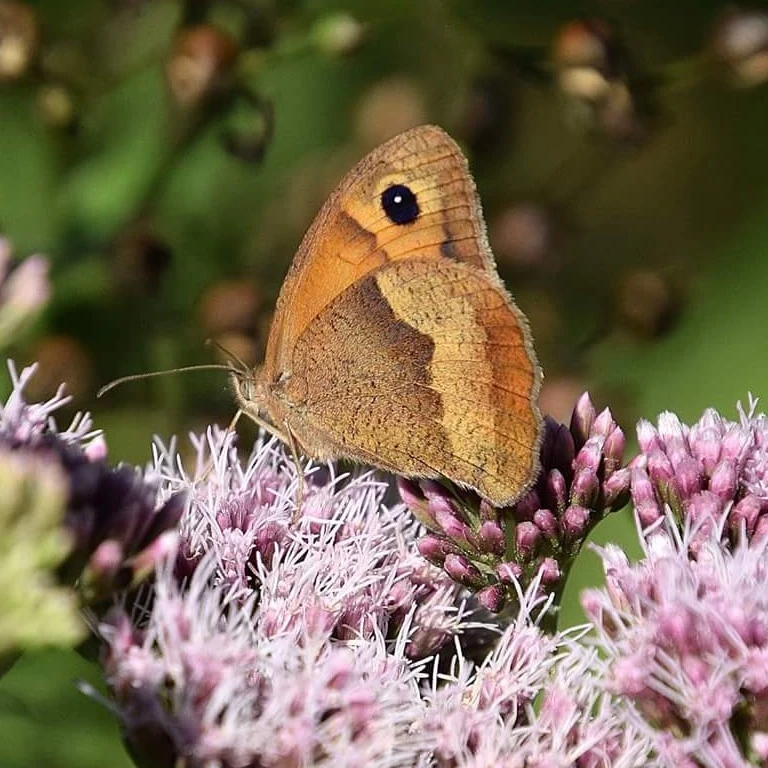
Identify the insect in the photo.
Maniola jurtina
